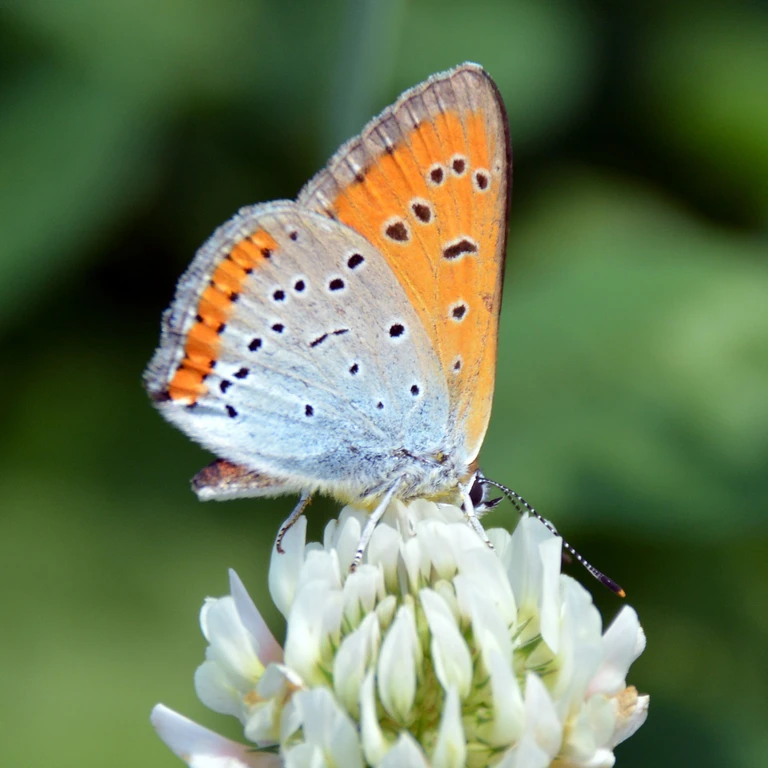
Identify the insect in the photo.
Lycaena dispar
